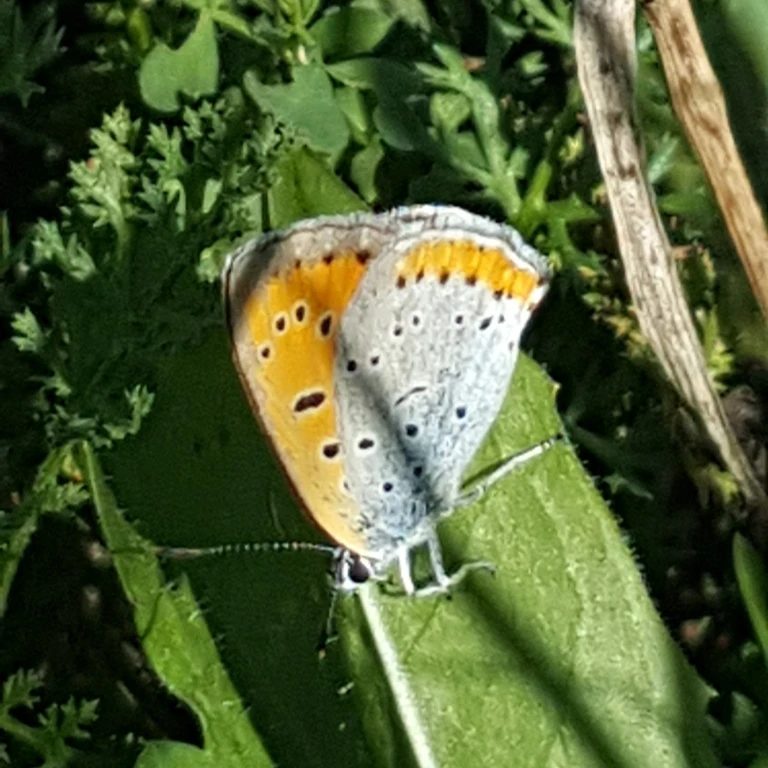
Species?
Lycaena dispar
